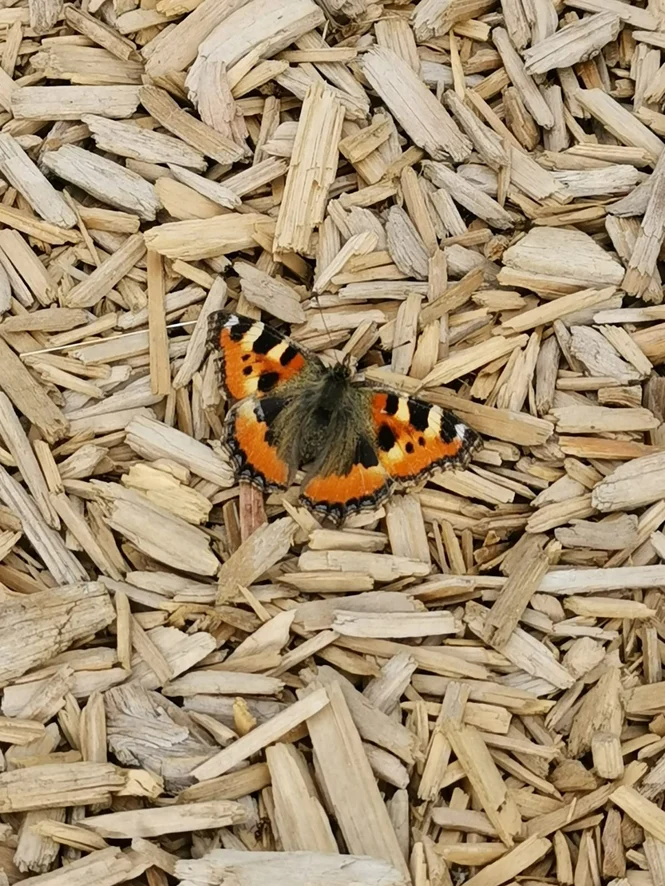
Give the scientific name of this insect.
Aglais urticae
